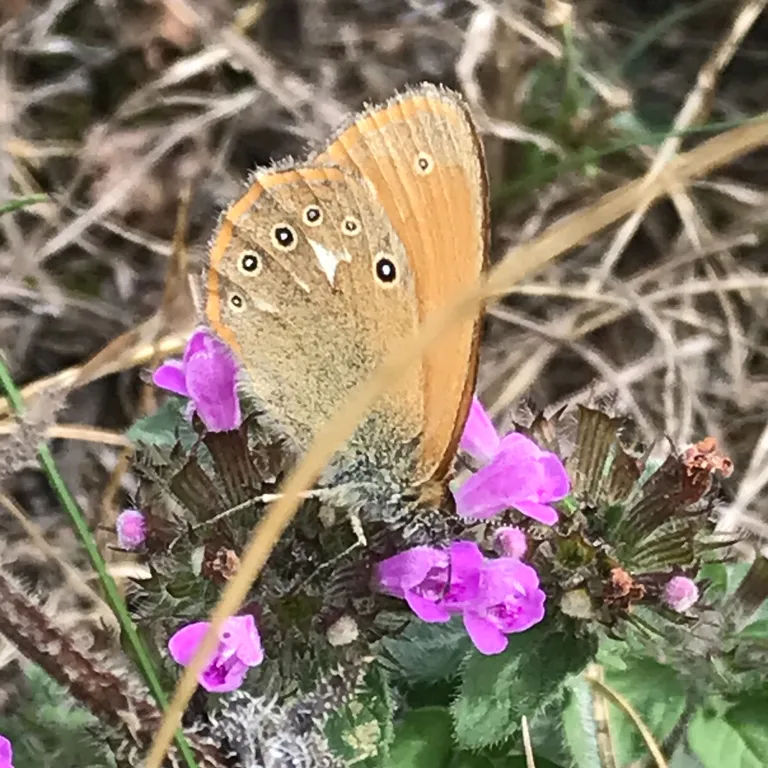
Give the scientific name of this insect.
Coenonympha glycerion (also Coenonympha iphis)
